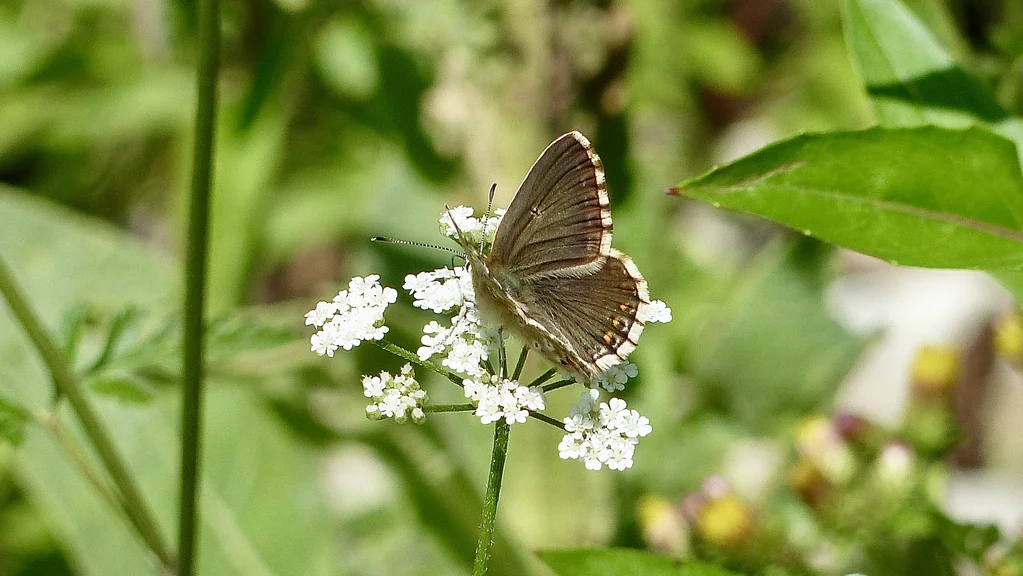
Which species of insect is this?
Lysandra coridon
